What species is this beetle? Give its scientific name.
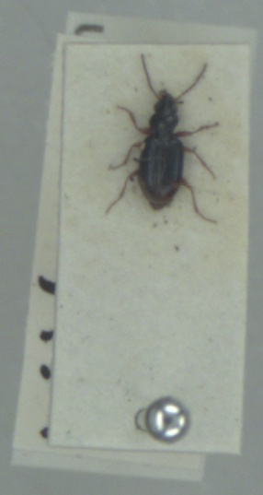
Bembidion assimile
